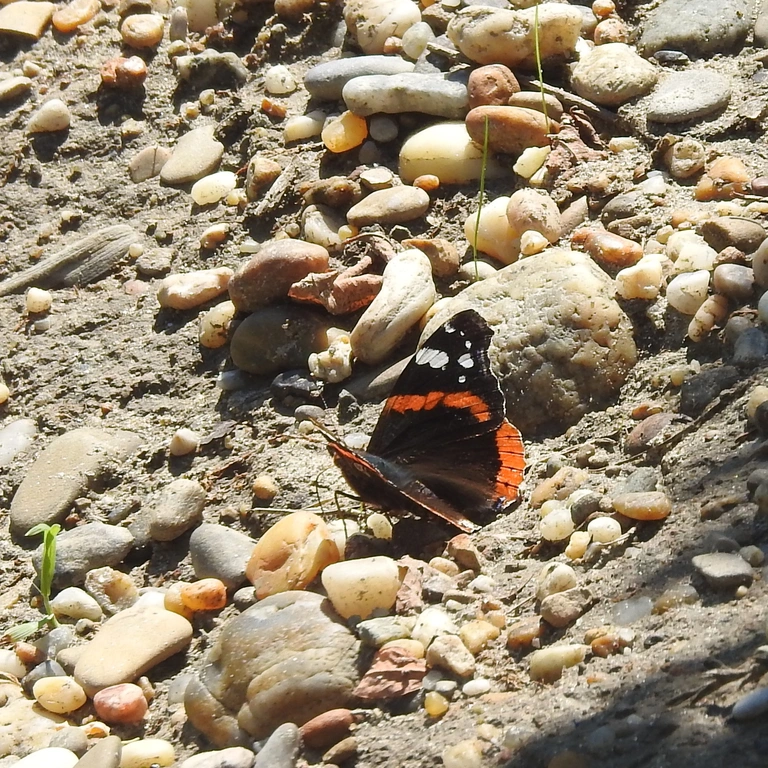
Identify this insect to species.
Vanessa atalanta
